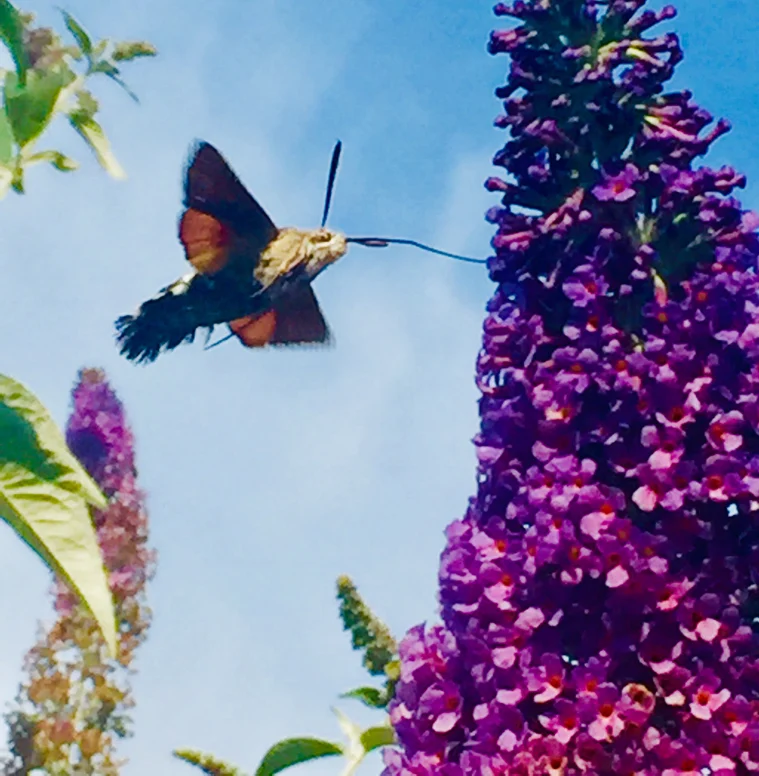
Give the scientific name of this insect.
Macroglossum stellatarum
